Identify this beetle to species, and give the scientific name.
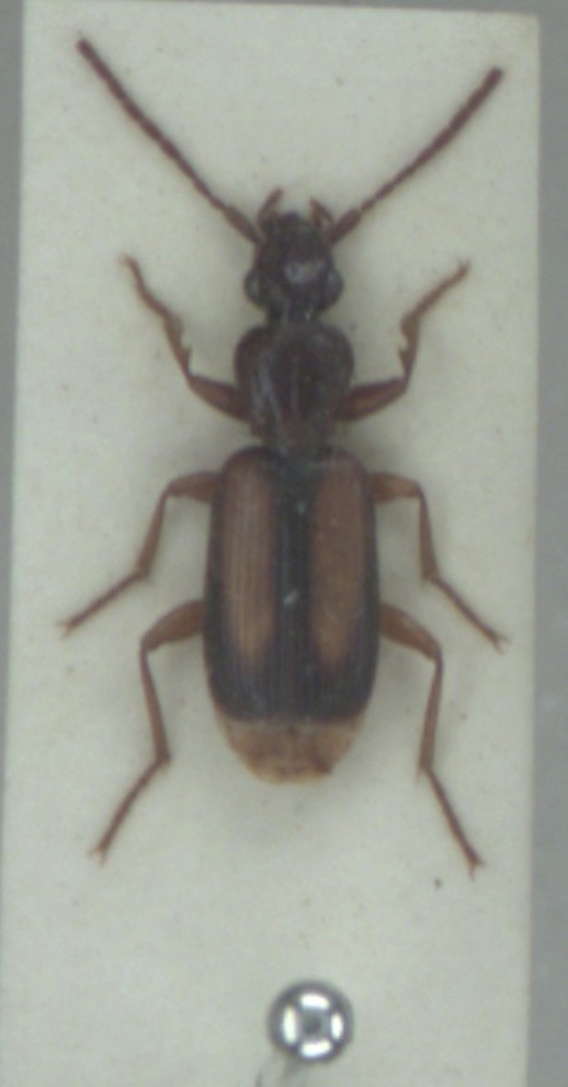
Polistichus connexus
